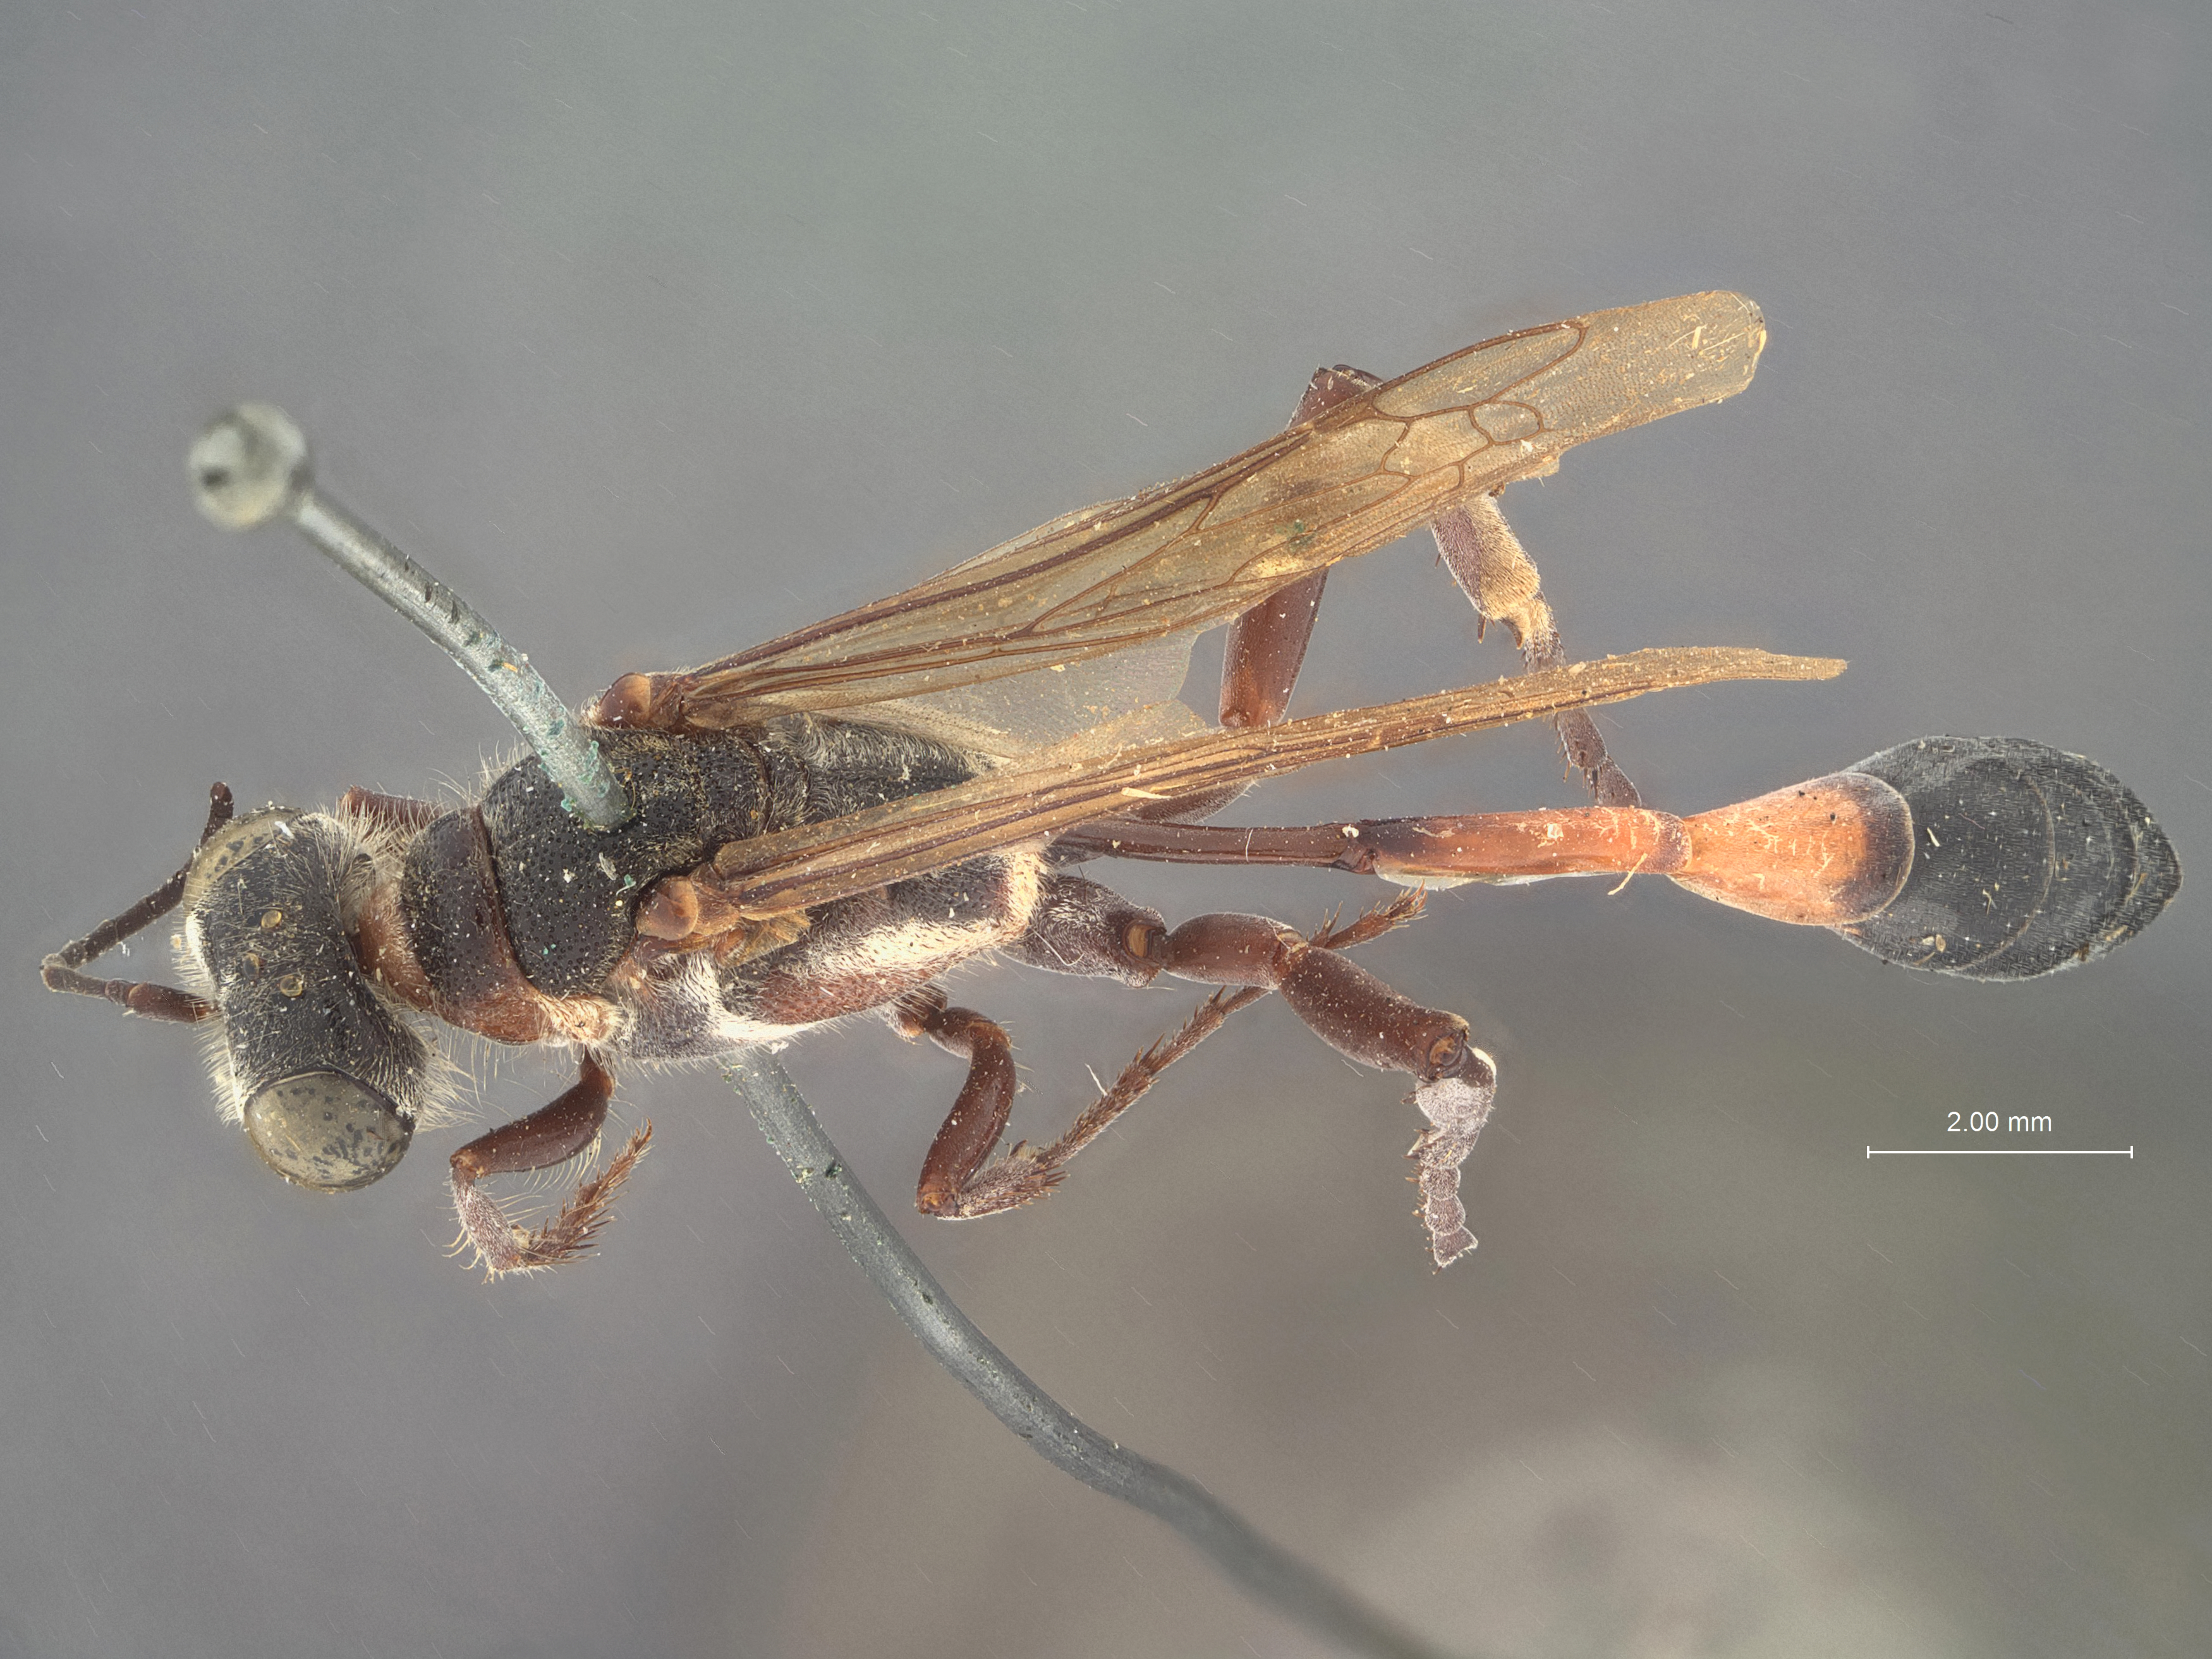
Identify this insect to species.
Sphex leopardus
